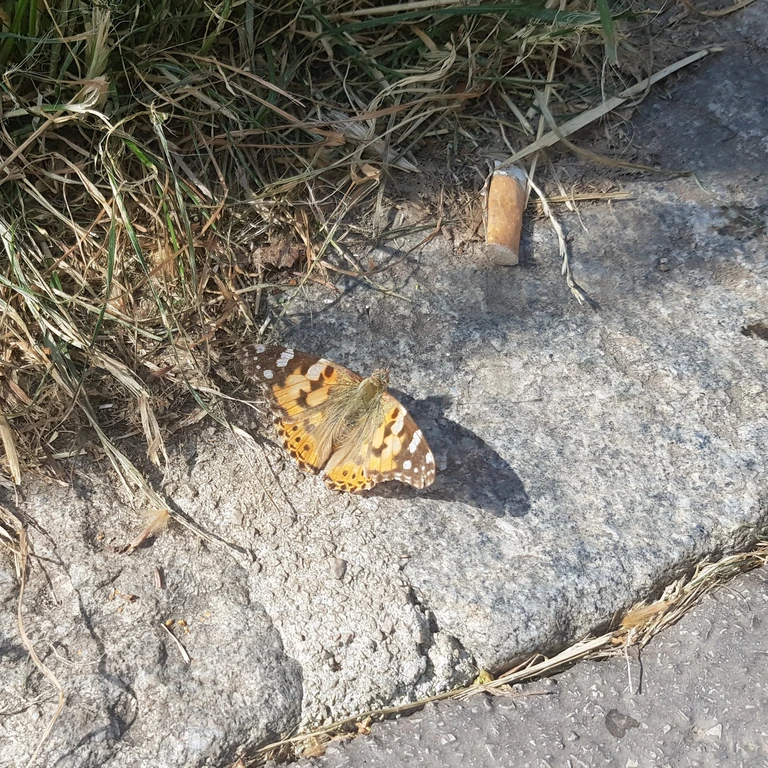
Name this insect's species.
Vanessa cardui
